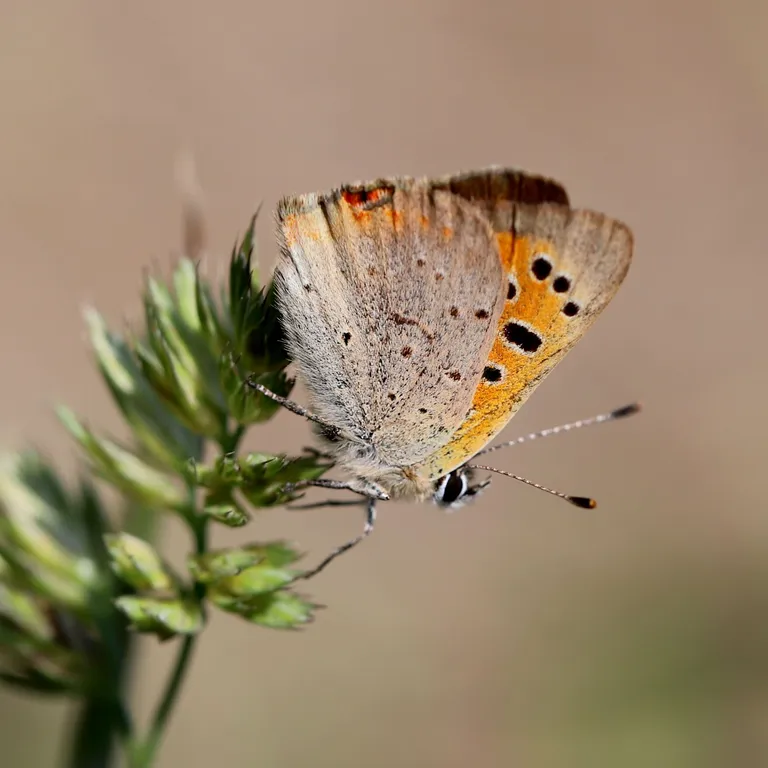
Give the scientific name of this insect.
Lycaena phlaeas
